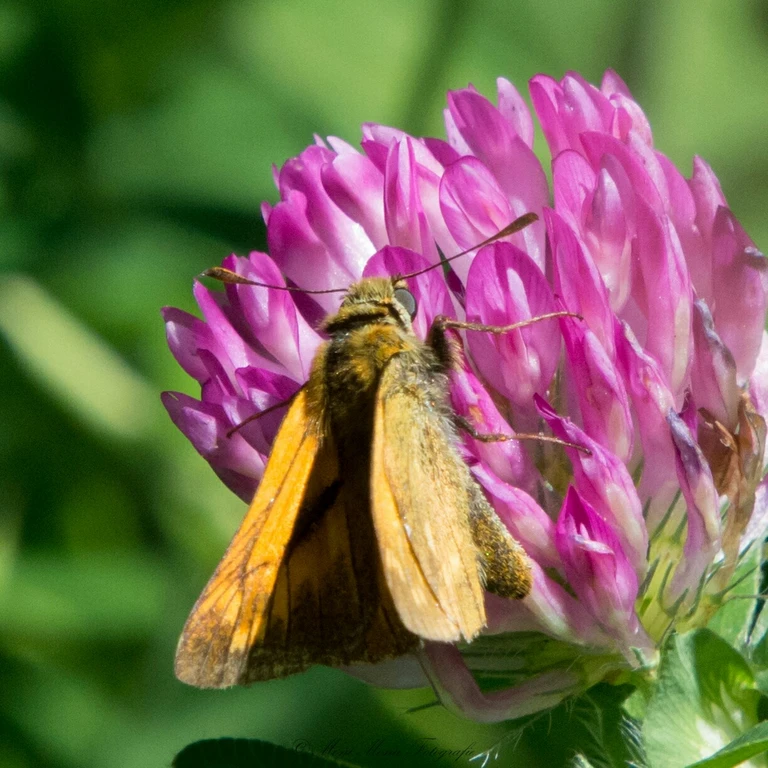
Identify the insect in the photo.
Ochlodes sylvanus (also Ochlodes venata)
